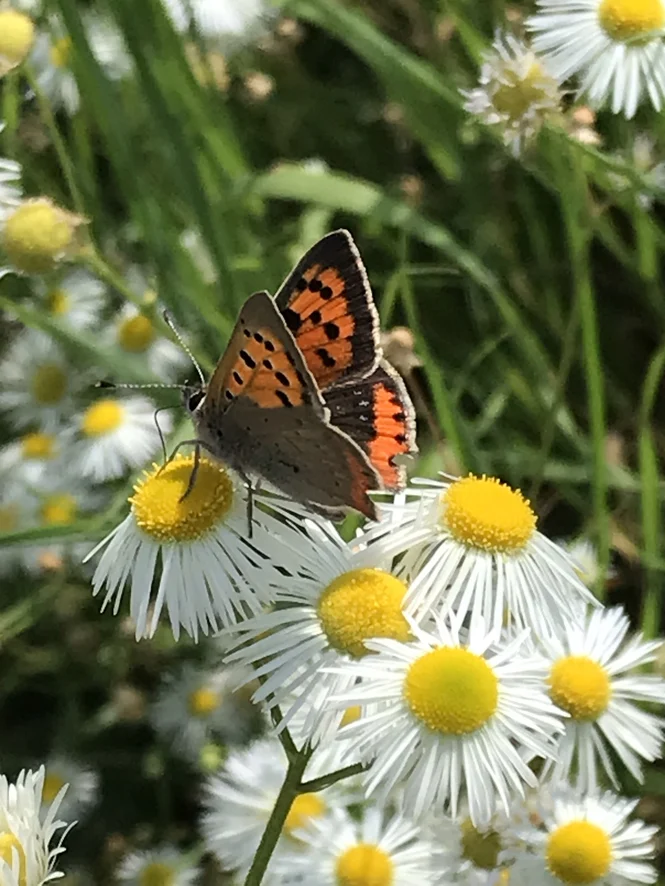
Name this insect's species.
Lycaena phlaeas
